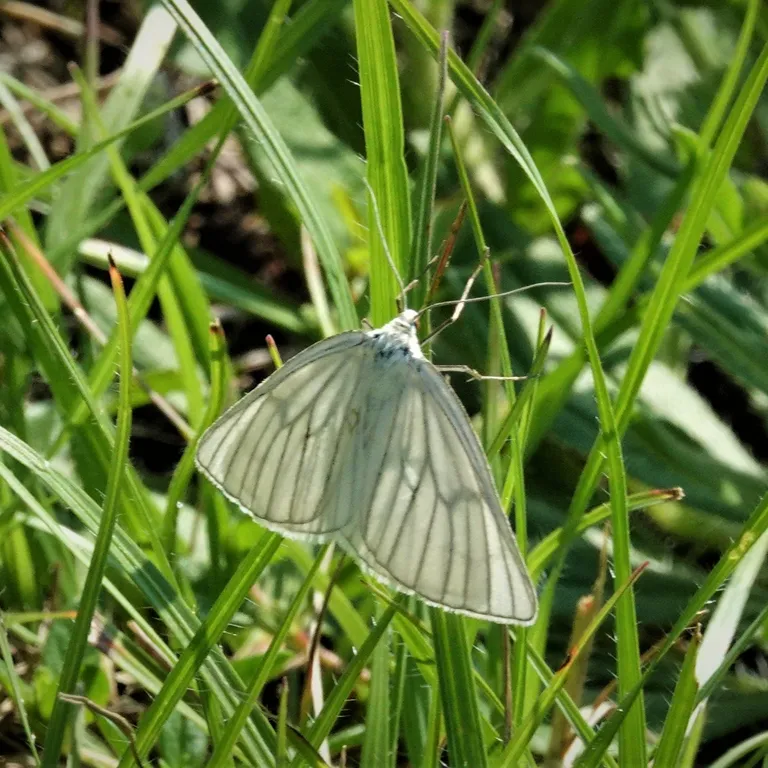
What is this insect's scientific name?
Siona lineata
